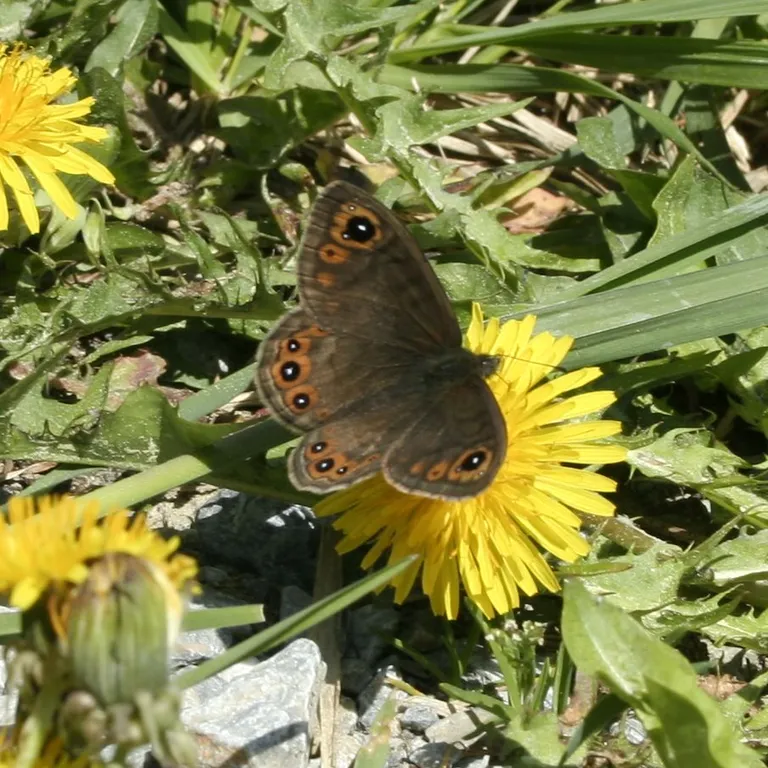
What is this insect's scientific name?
Lasiommata petropolitana (also Pararge petropolitana)
